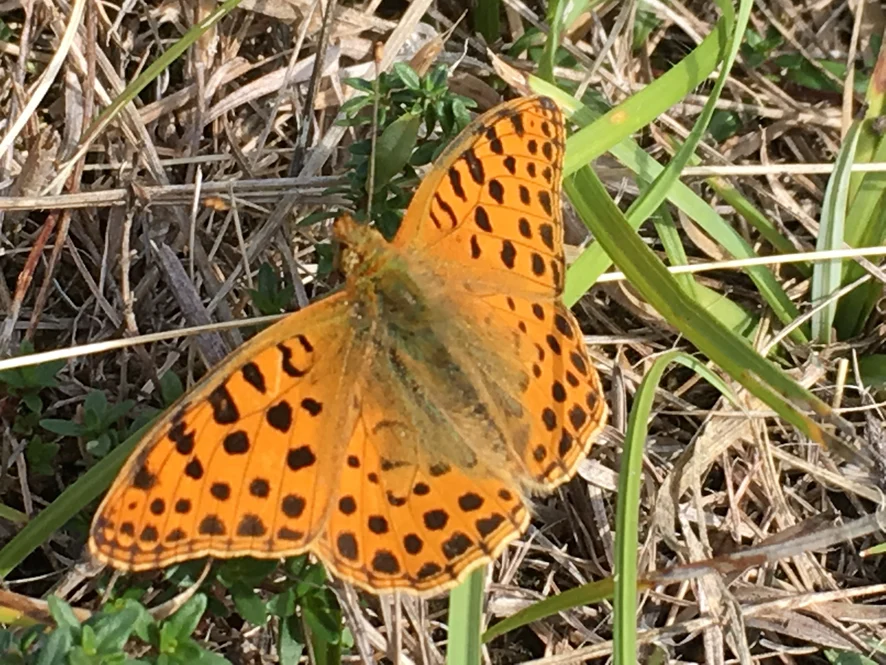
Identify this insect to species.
Issoria lathonia
